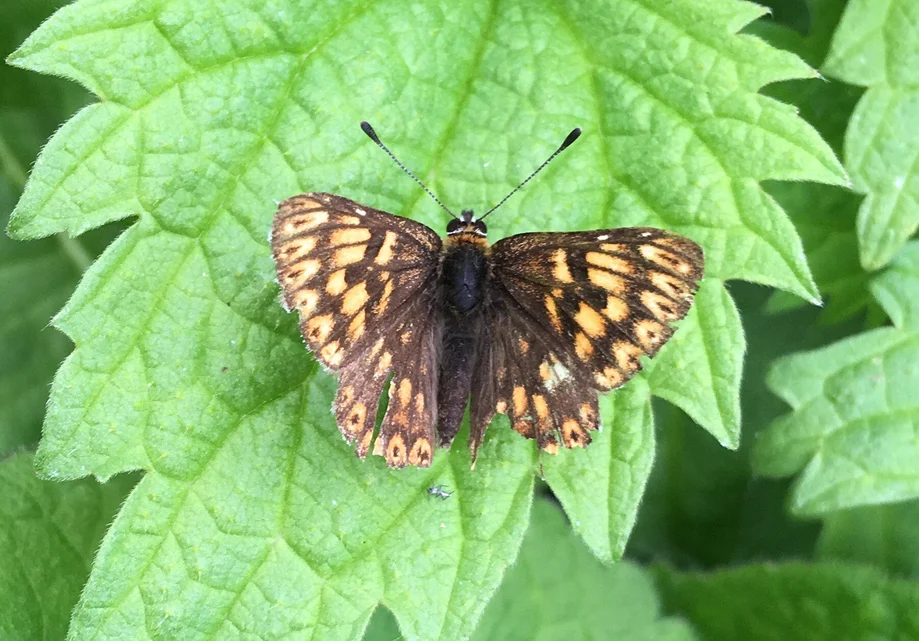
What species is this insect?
Hamearis lucina
